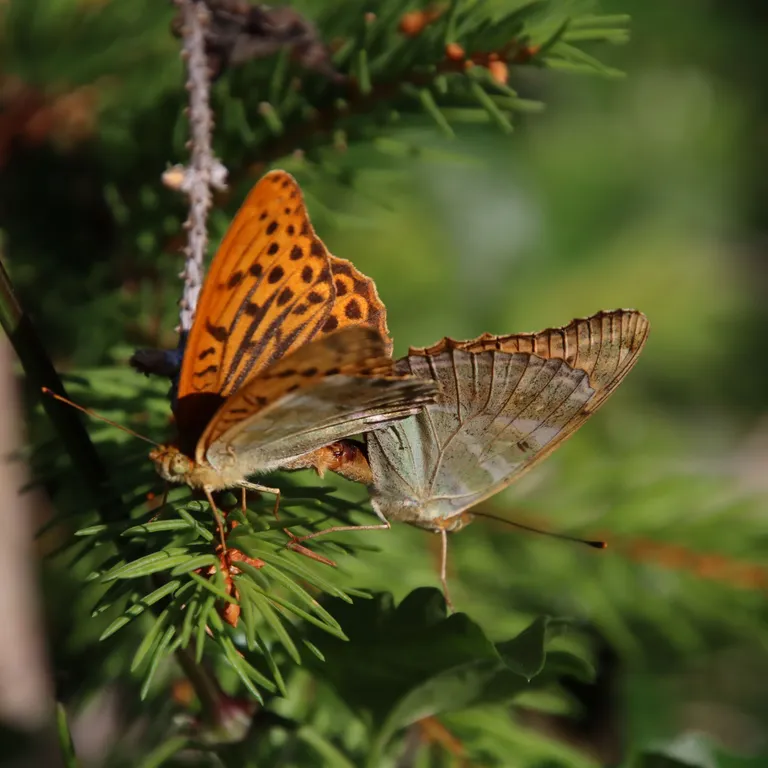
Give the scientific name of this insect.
Argynnis paphia
